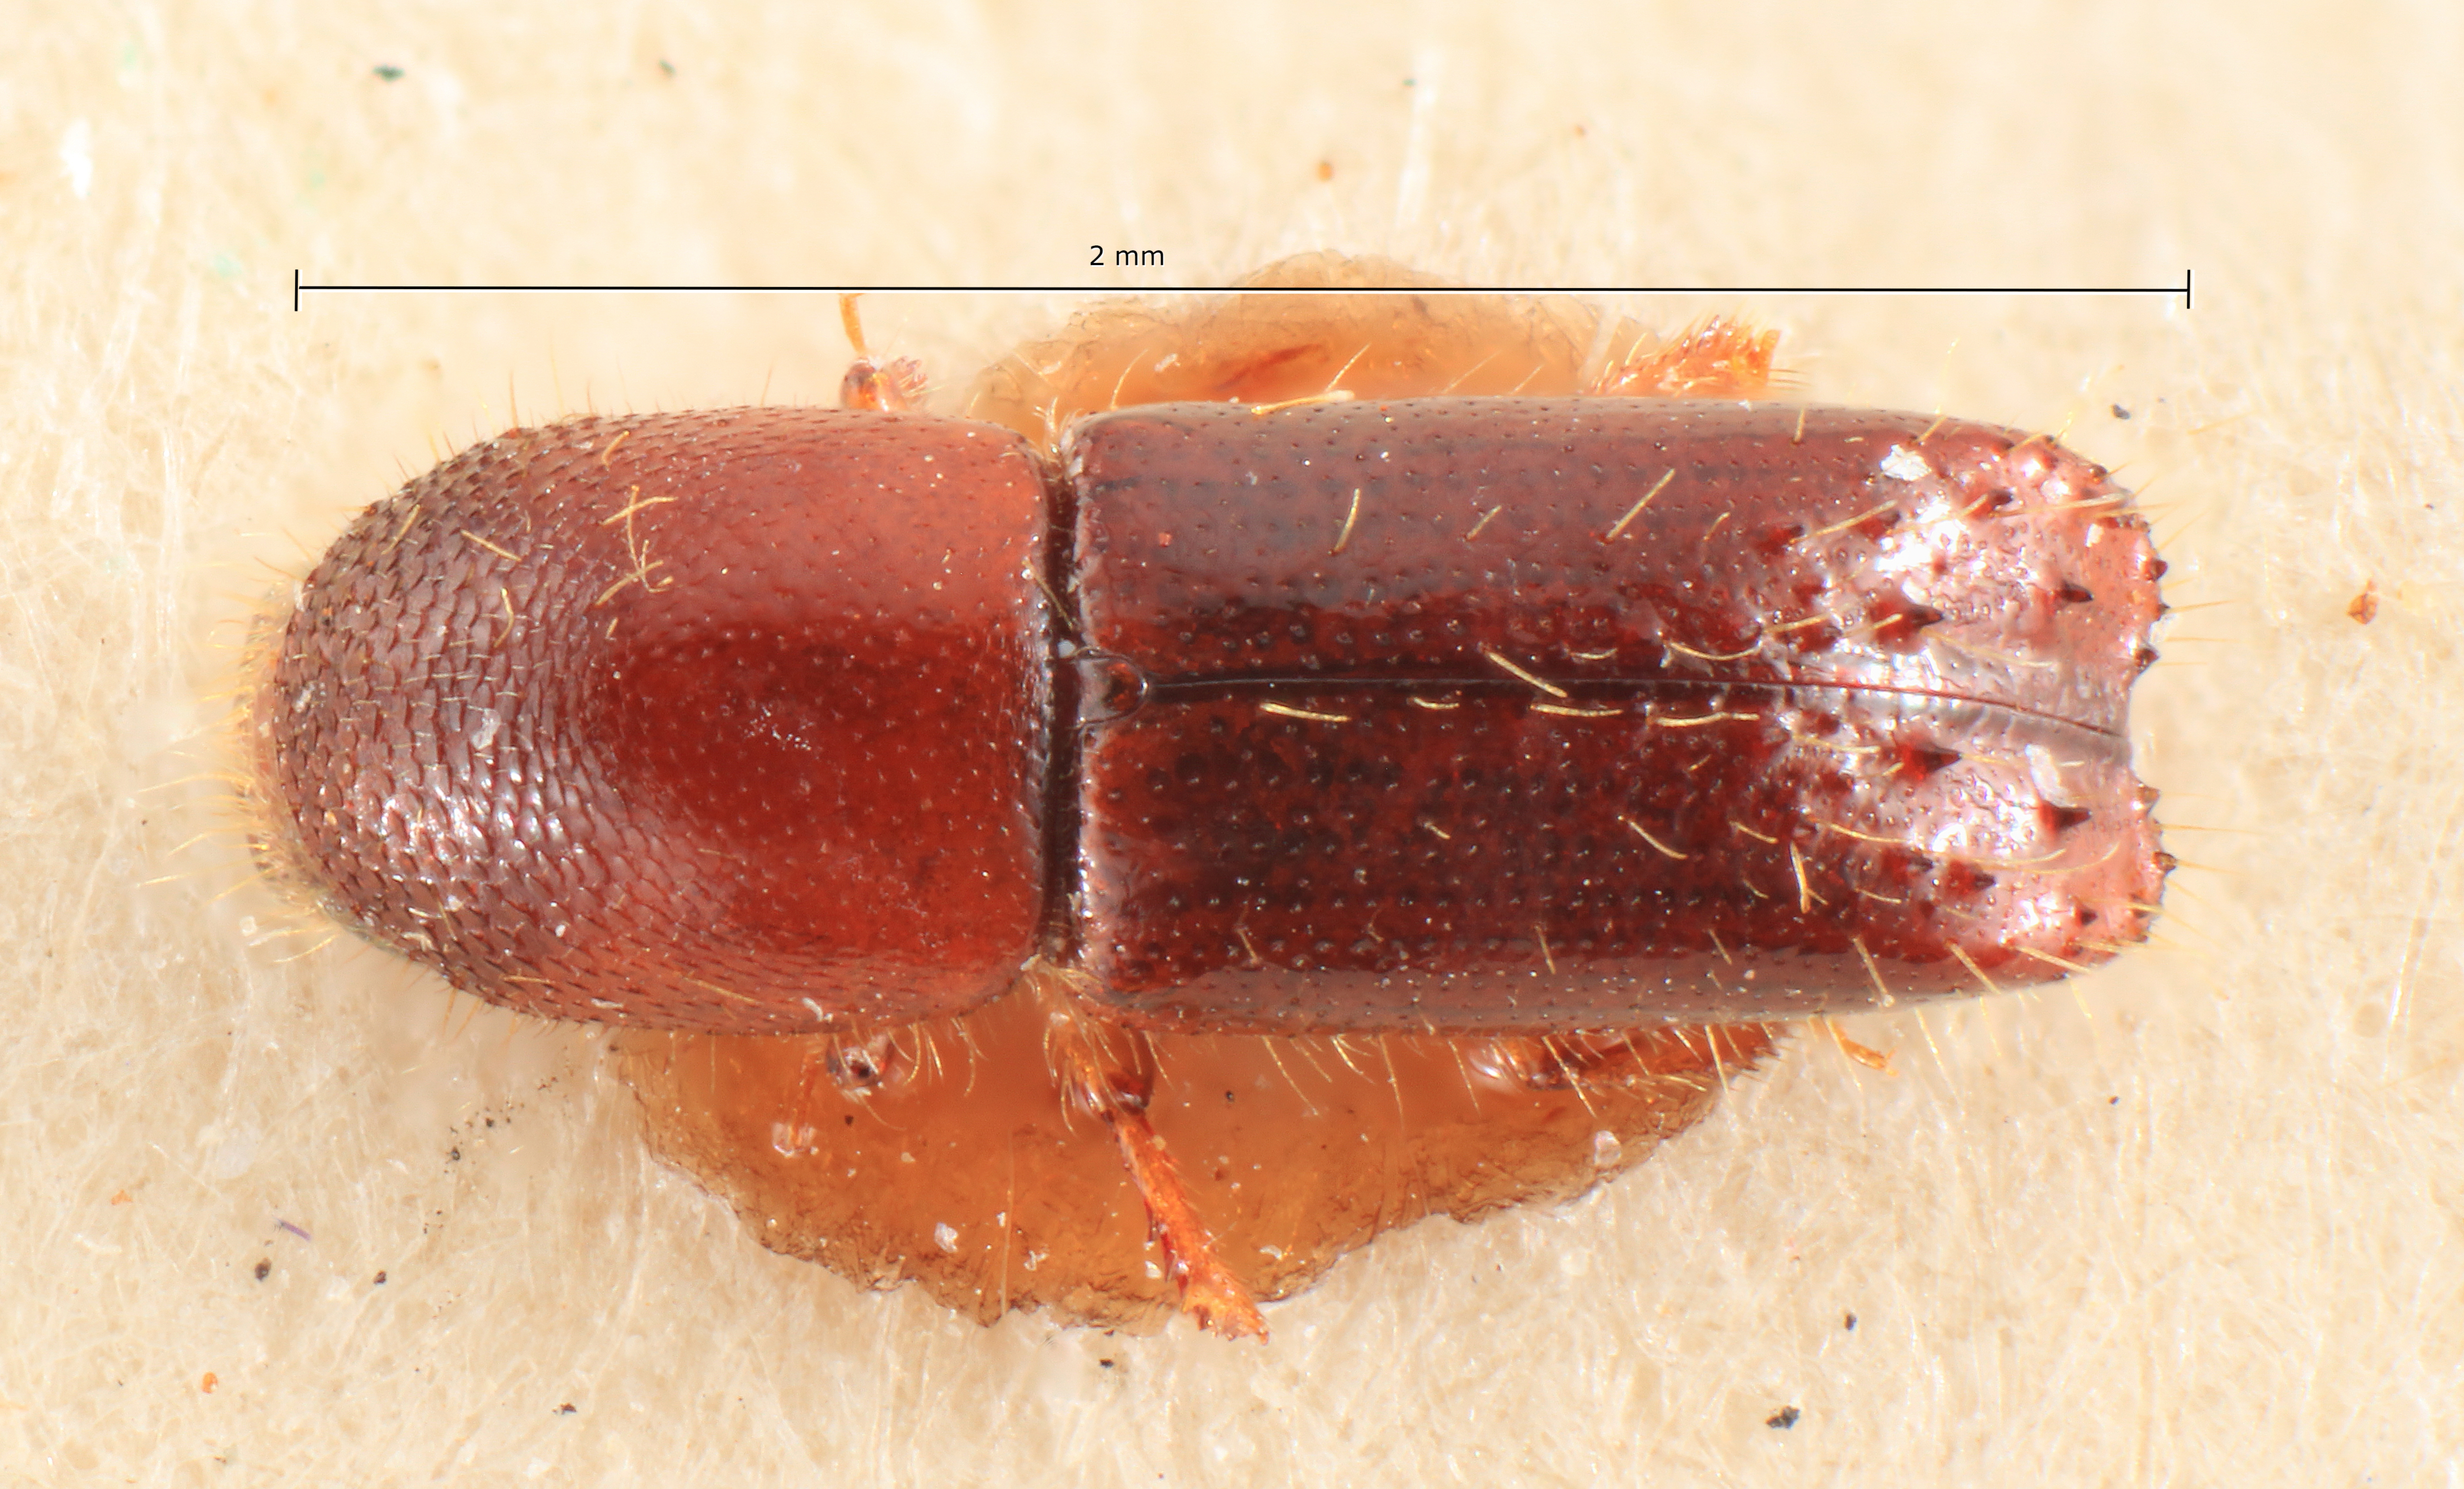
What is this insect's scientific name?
Xyleborus persimilis
